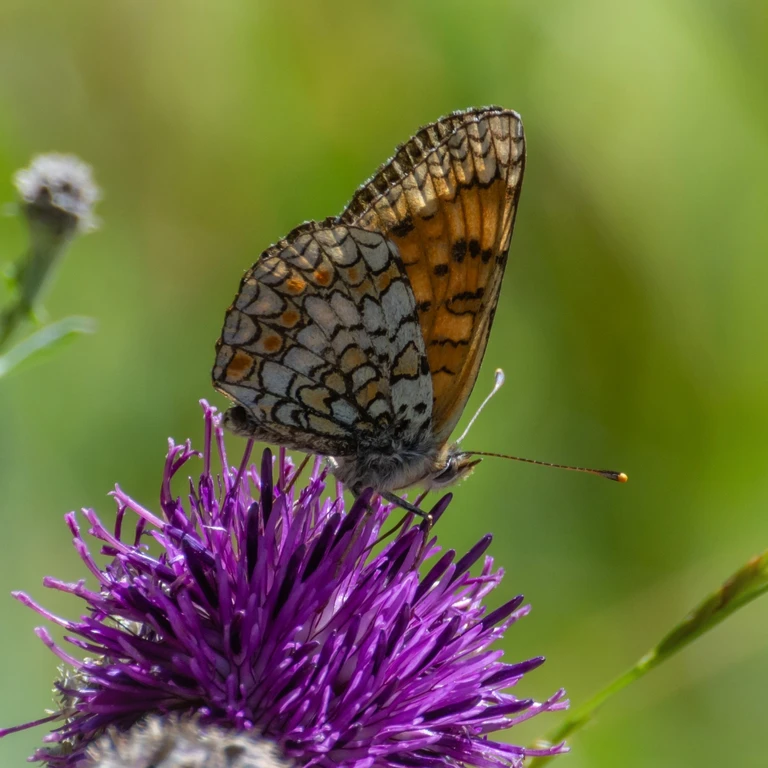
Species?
Melitaea phoebe
